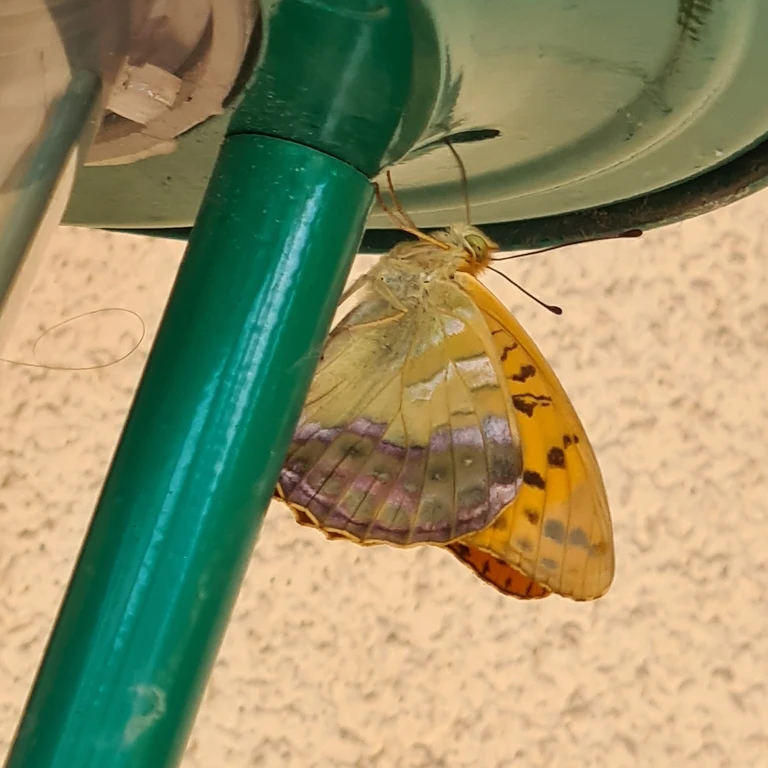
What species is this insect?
Argynnis paphia
